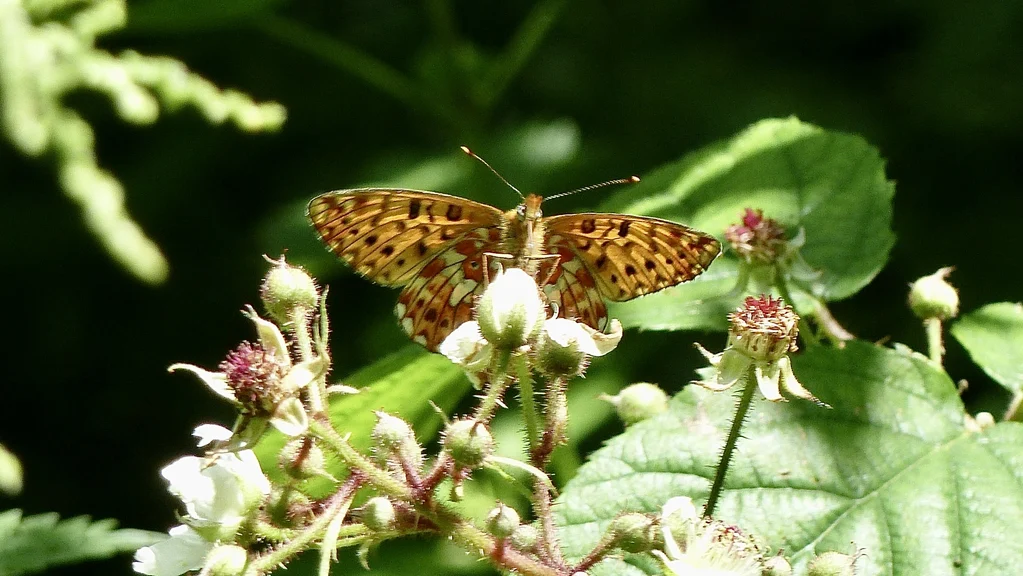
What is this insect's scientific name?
Boloria euphrosyne (also Clossiana euphrosyne)
